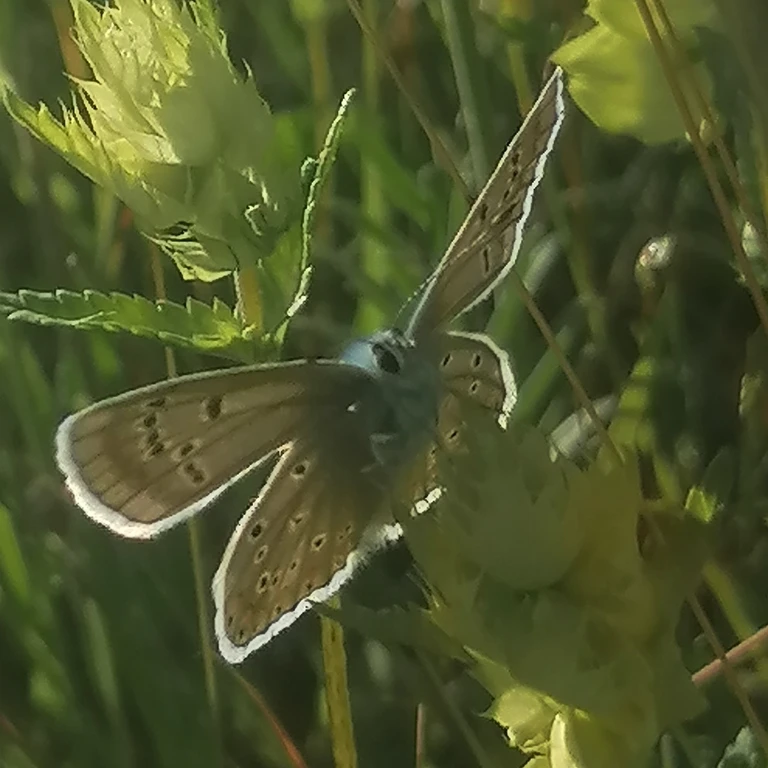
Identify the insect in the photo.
Polyommatus dorylas
